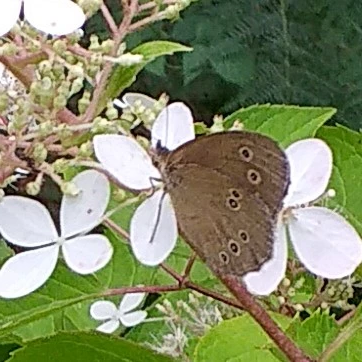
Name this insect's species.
Aphantopus hyperantus
